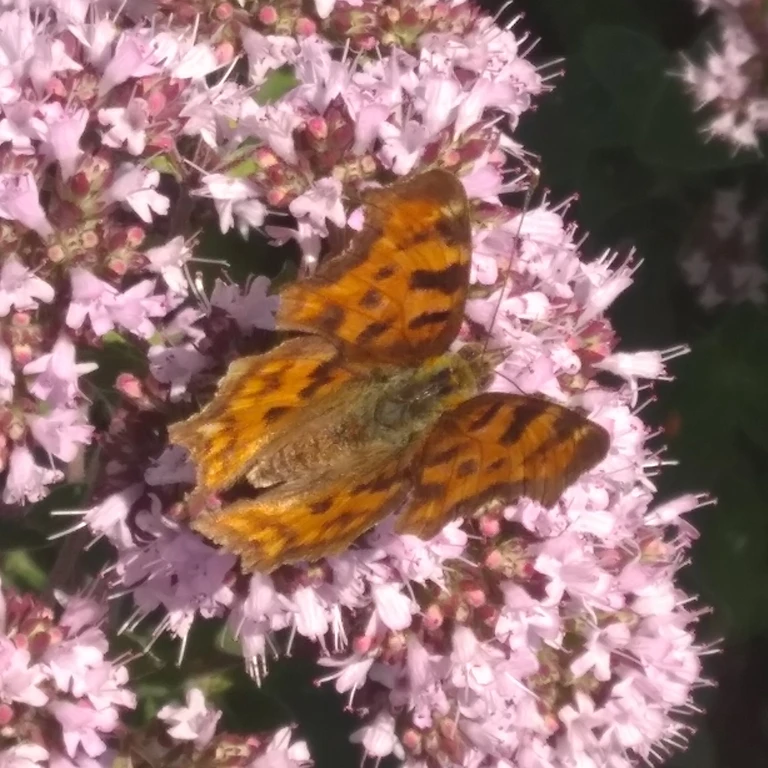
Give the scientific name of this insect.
Polygonia c-album
